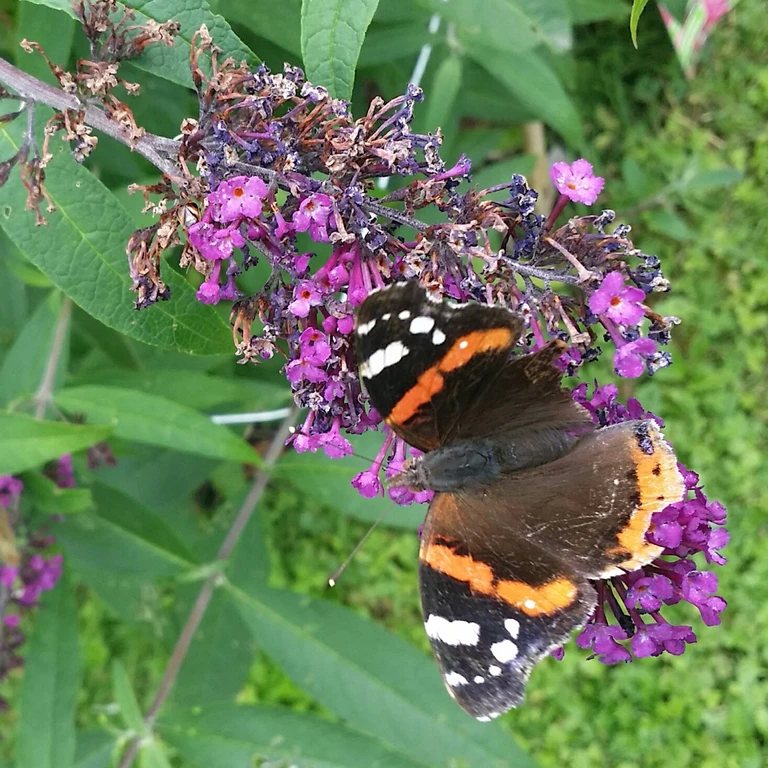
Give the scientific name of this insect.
Vanessa atalanta
